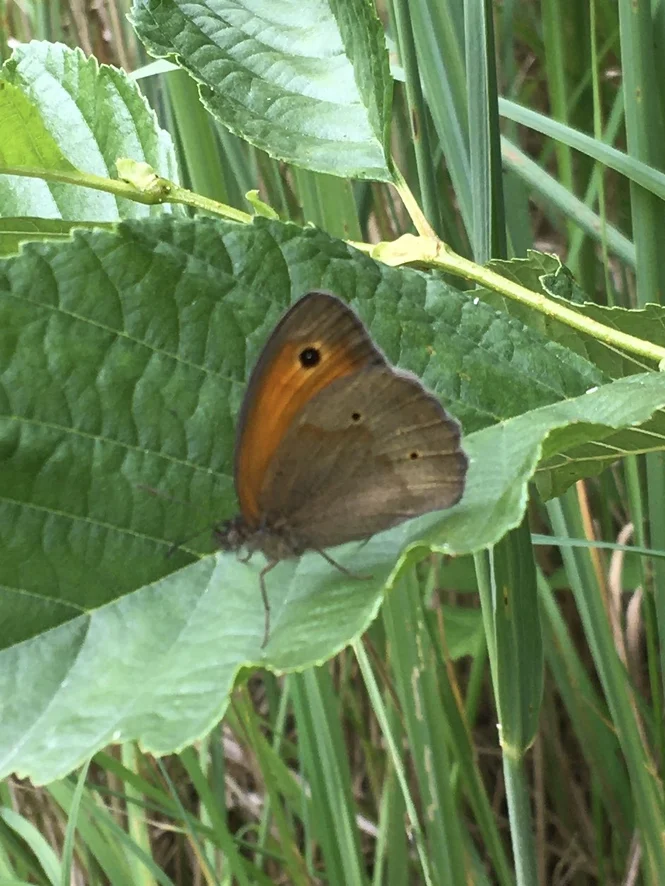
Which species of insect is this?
Maniola jurtina
